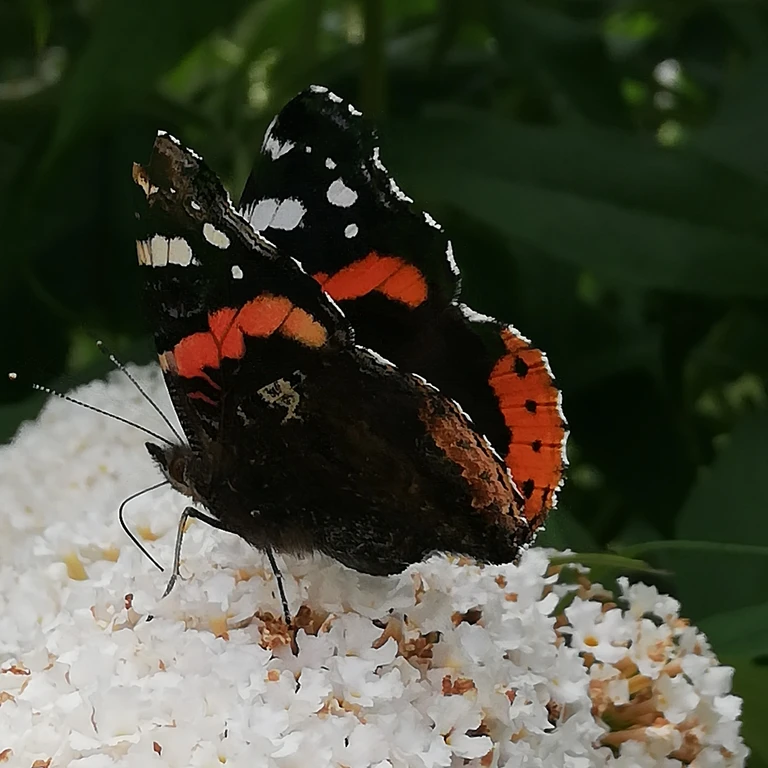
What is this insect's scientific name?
Vanessa atalanta
